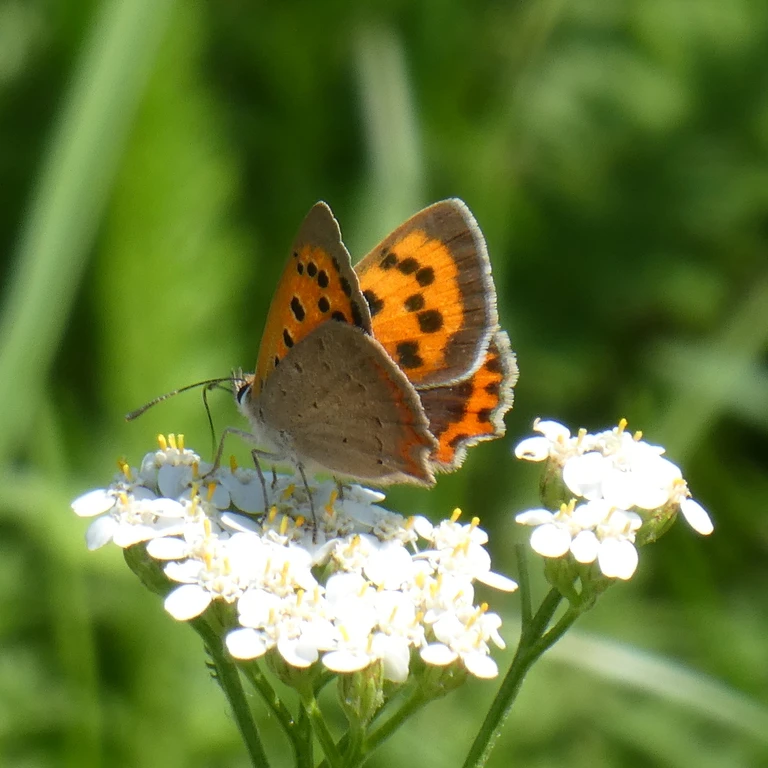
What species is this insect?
Lycaena phlaeas
